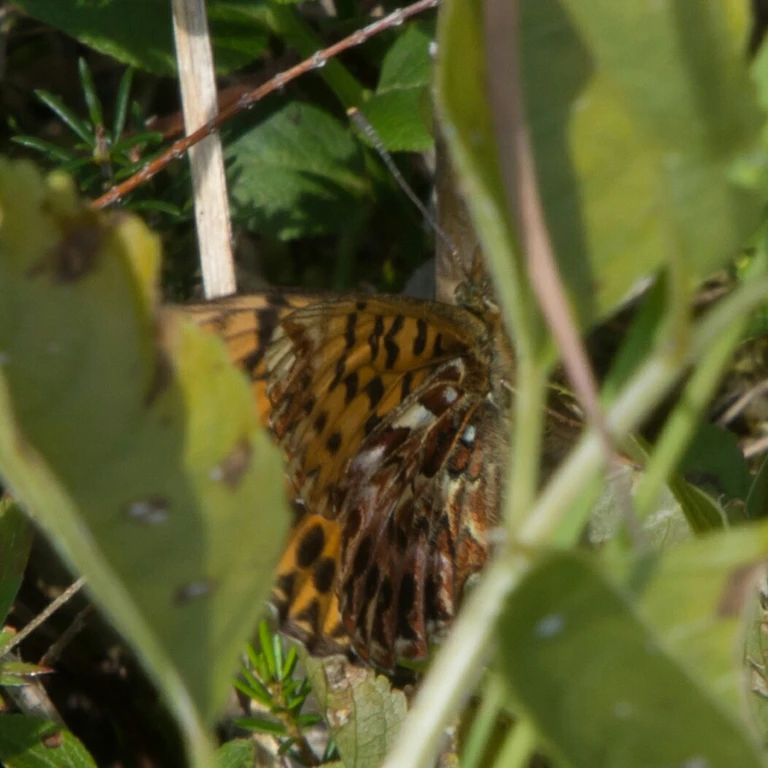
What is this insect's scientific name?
Boloria titania
